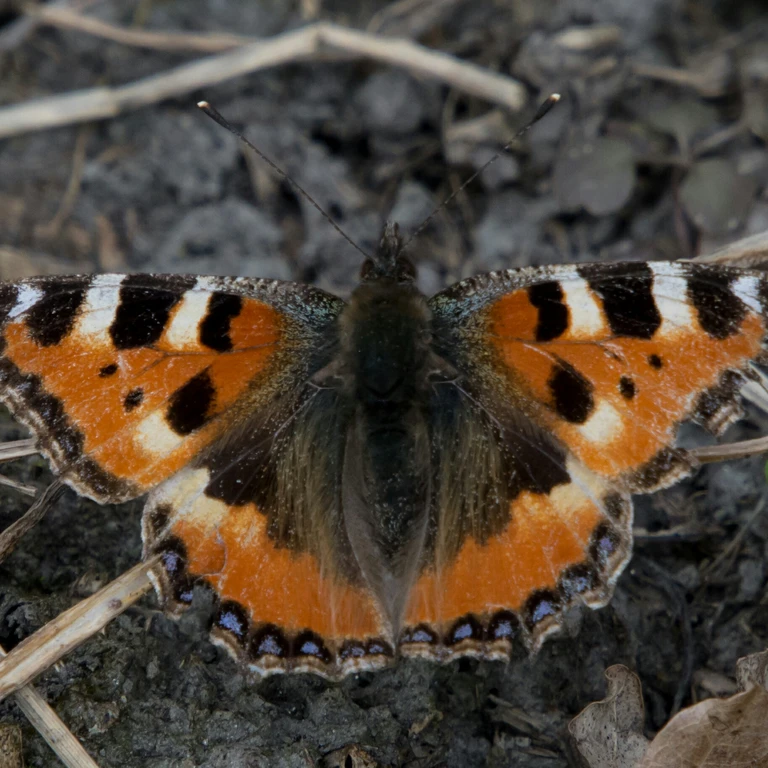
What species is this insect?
Aglais urticae
